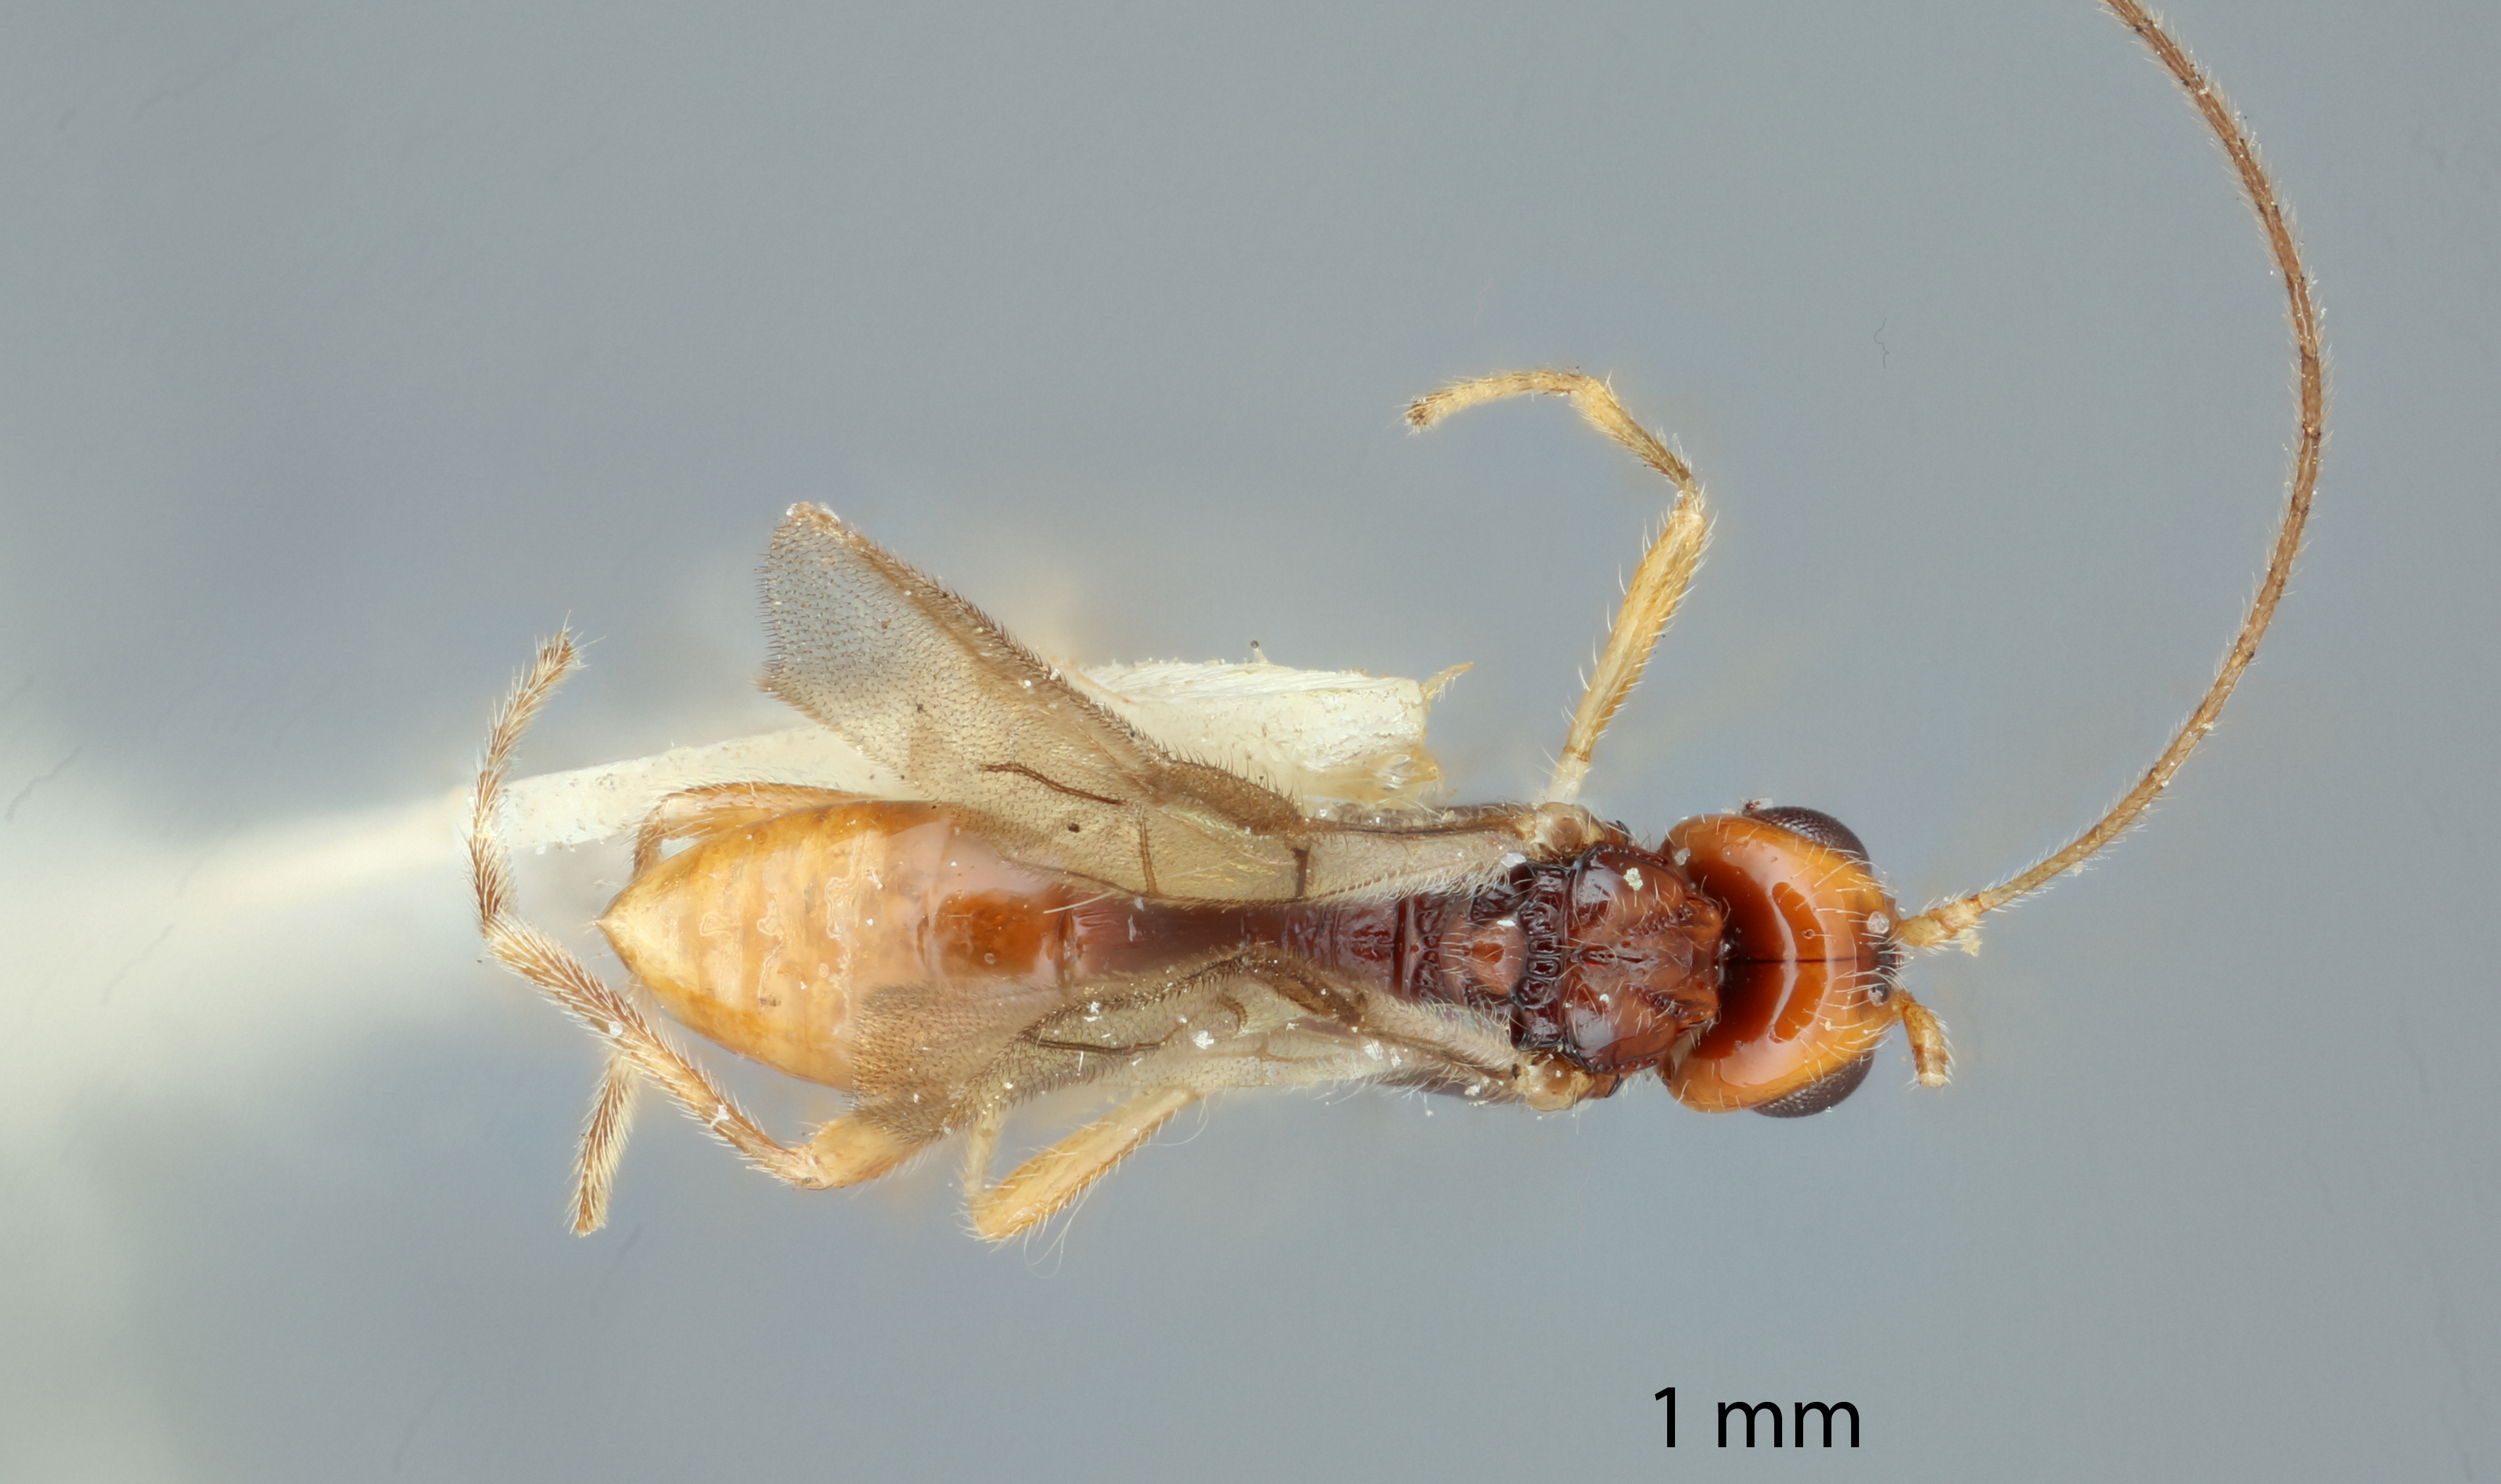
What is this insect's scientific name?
Goniarchus malayensis
